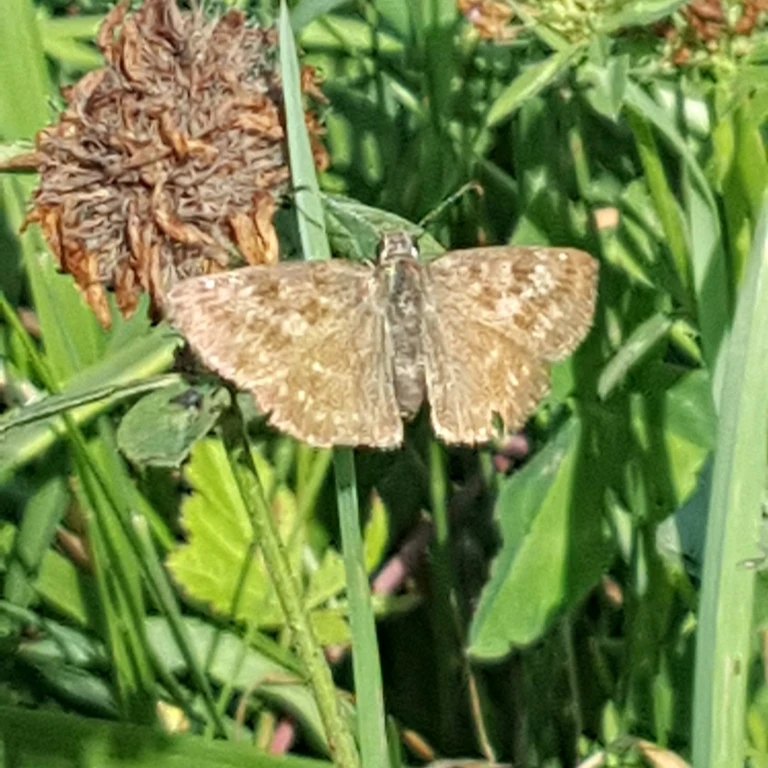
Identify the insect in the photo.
Erynnis tages
